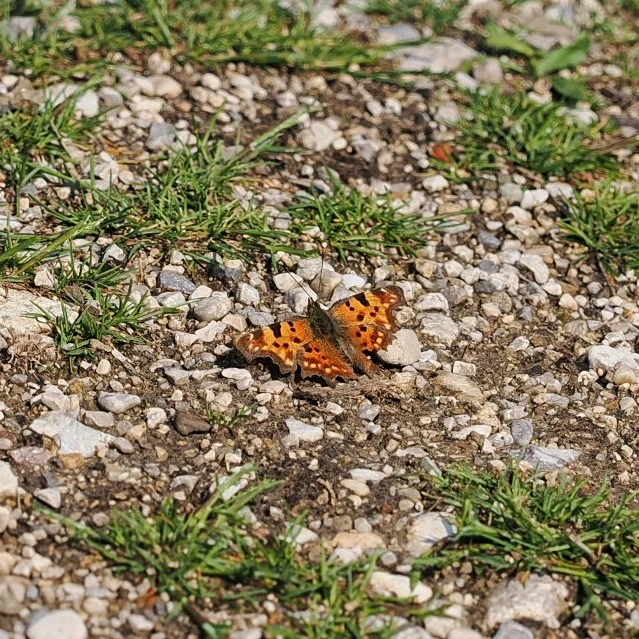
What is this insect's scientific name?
Polygonia c-album
